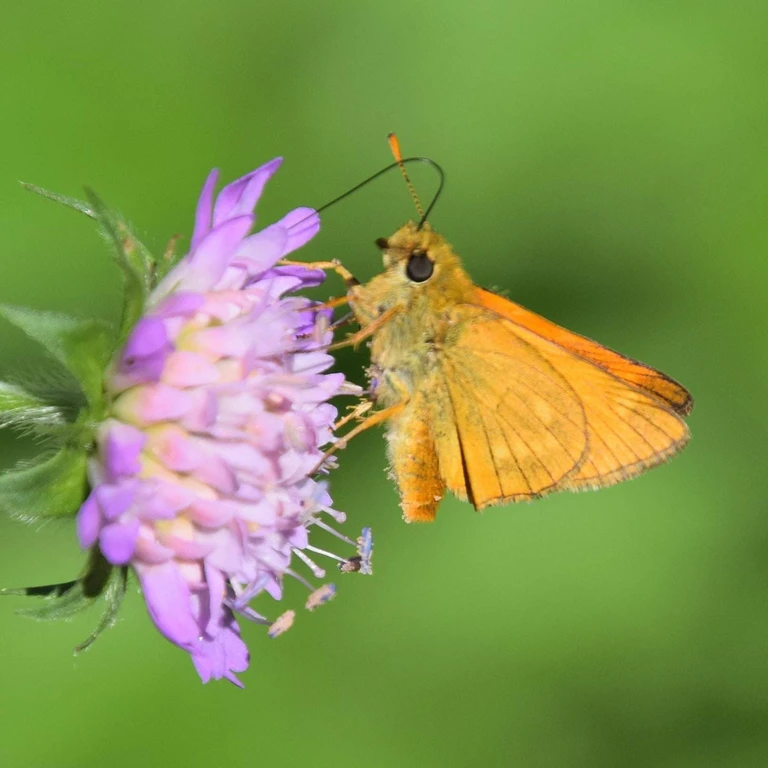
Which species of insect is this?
Ochlodes sylvanus (also Ochlodes venata)
